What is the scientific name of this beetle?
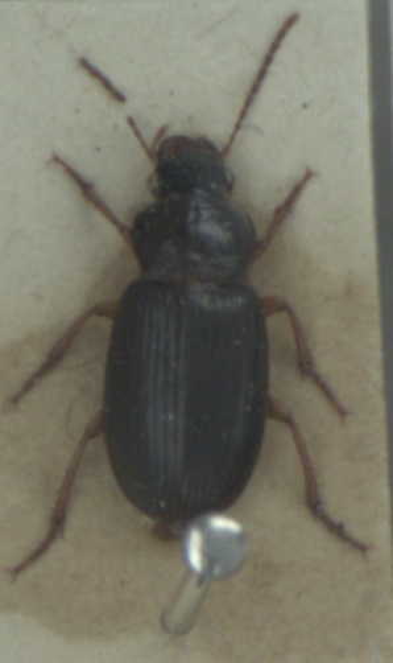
Ophonus rufibarbis
